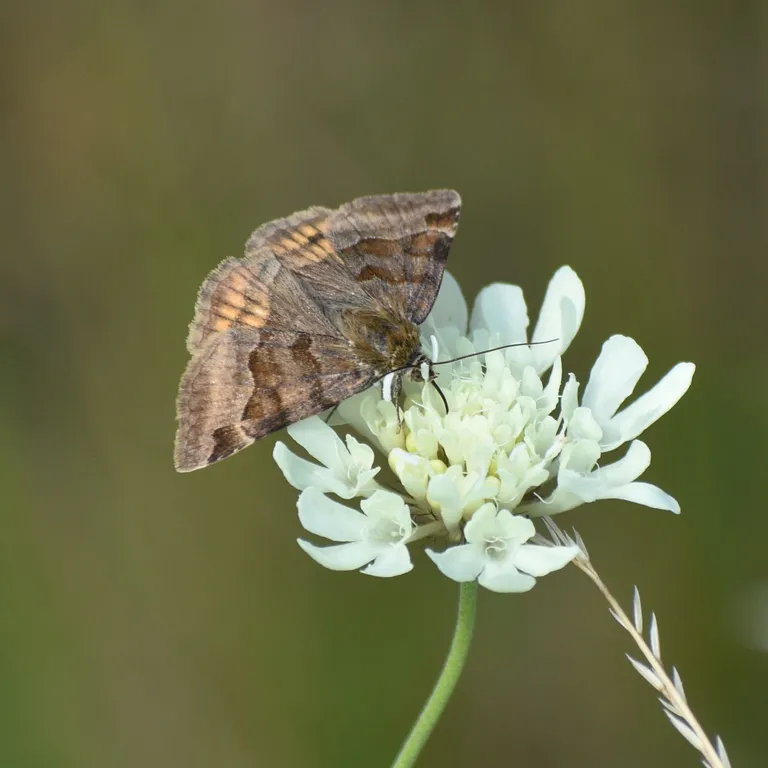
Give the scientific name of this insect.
Euclidia glyphica
